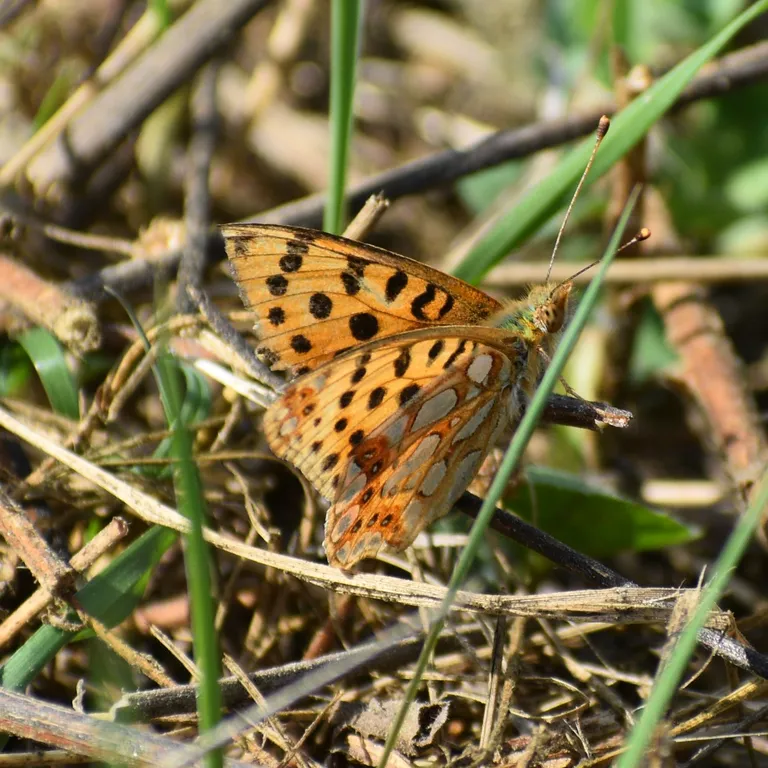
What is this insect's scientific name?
Issoria lathonia
